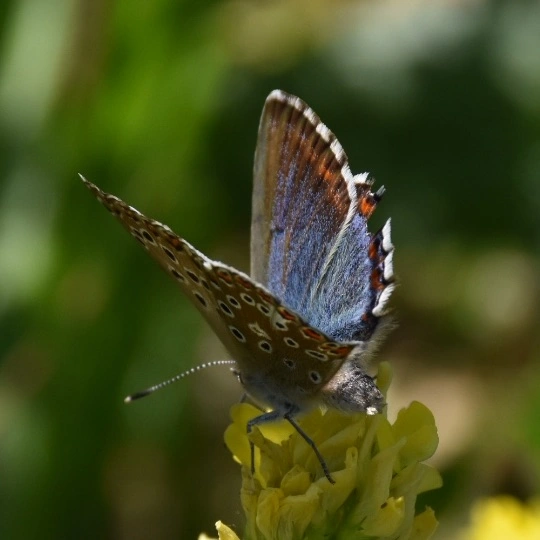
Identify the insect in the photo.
Lysandra bellargus
